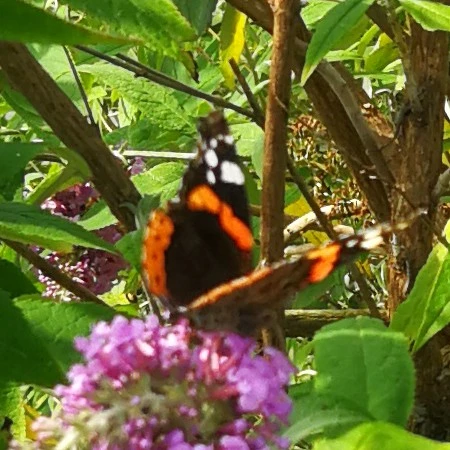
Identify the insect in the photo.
Vanessa atalanta
